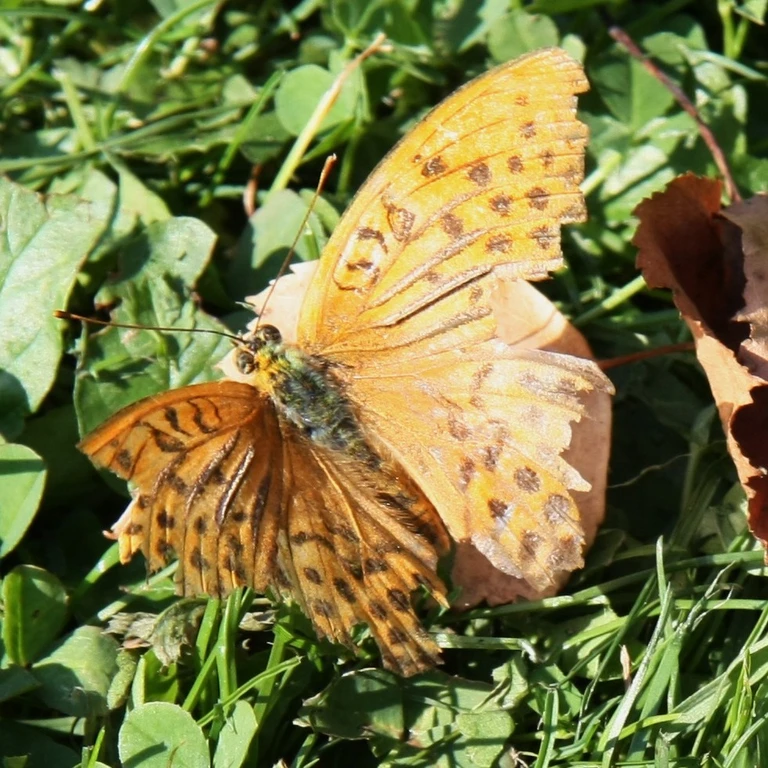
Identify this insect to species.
Argynnis paphia
